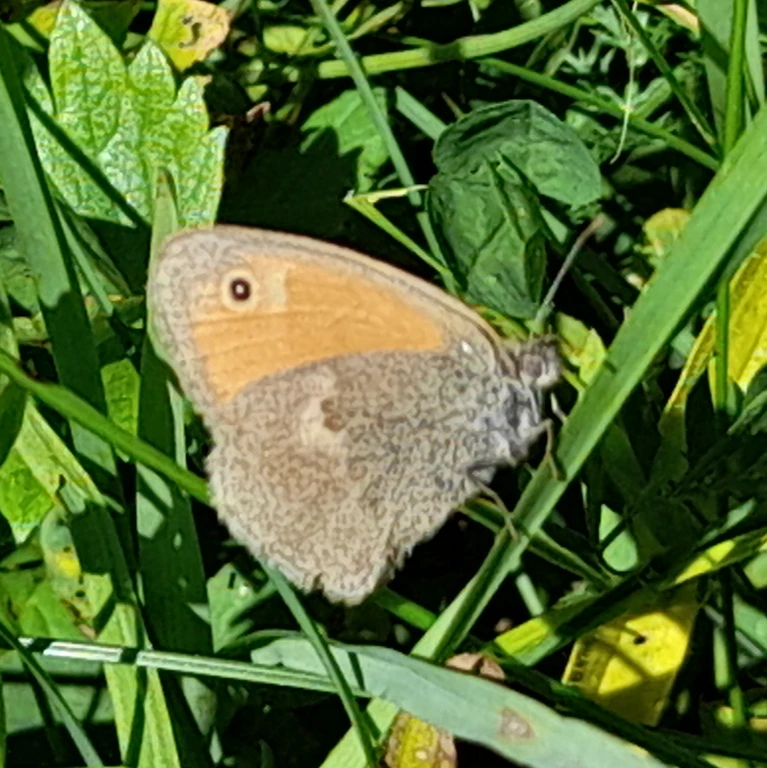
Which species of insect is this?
Coenonympha pamphilus
